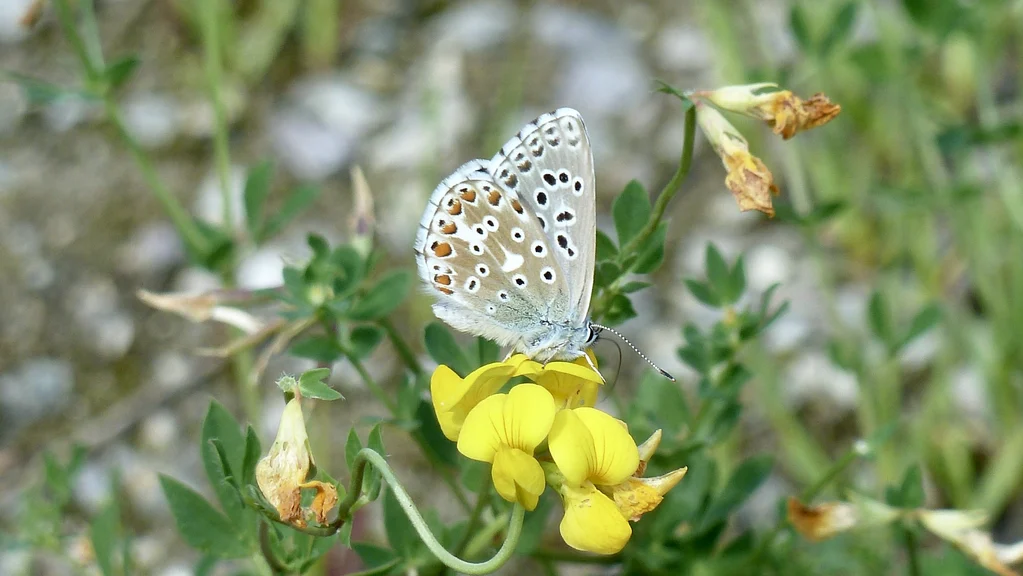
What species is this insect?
Lysandra bellargus
